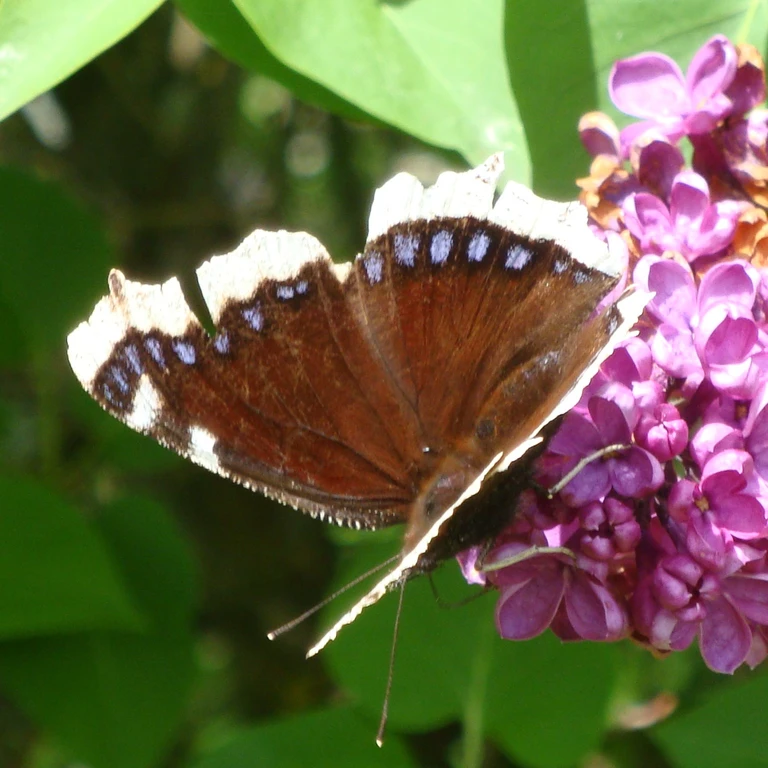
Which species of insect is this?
Nymphalis antiopa
